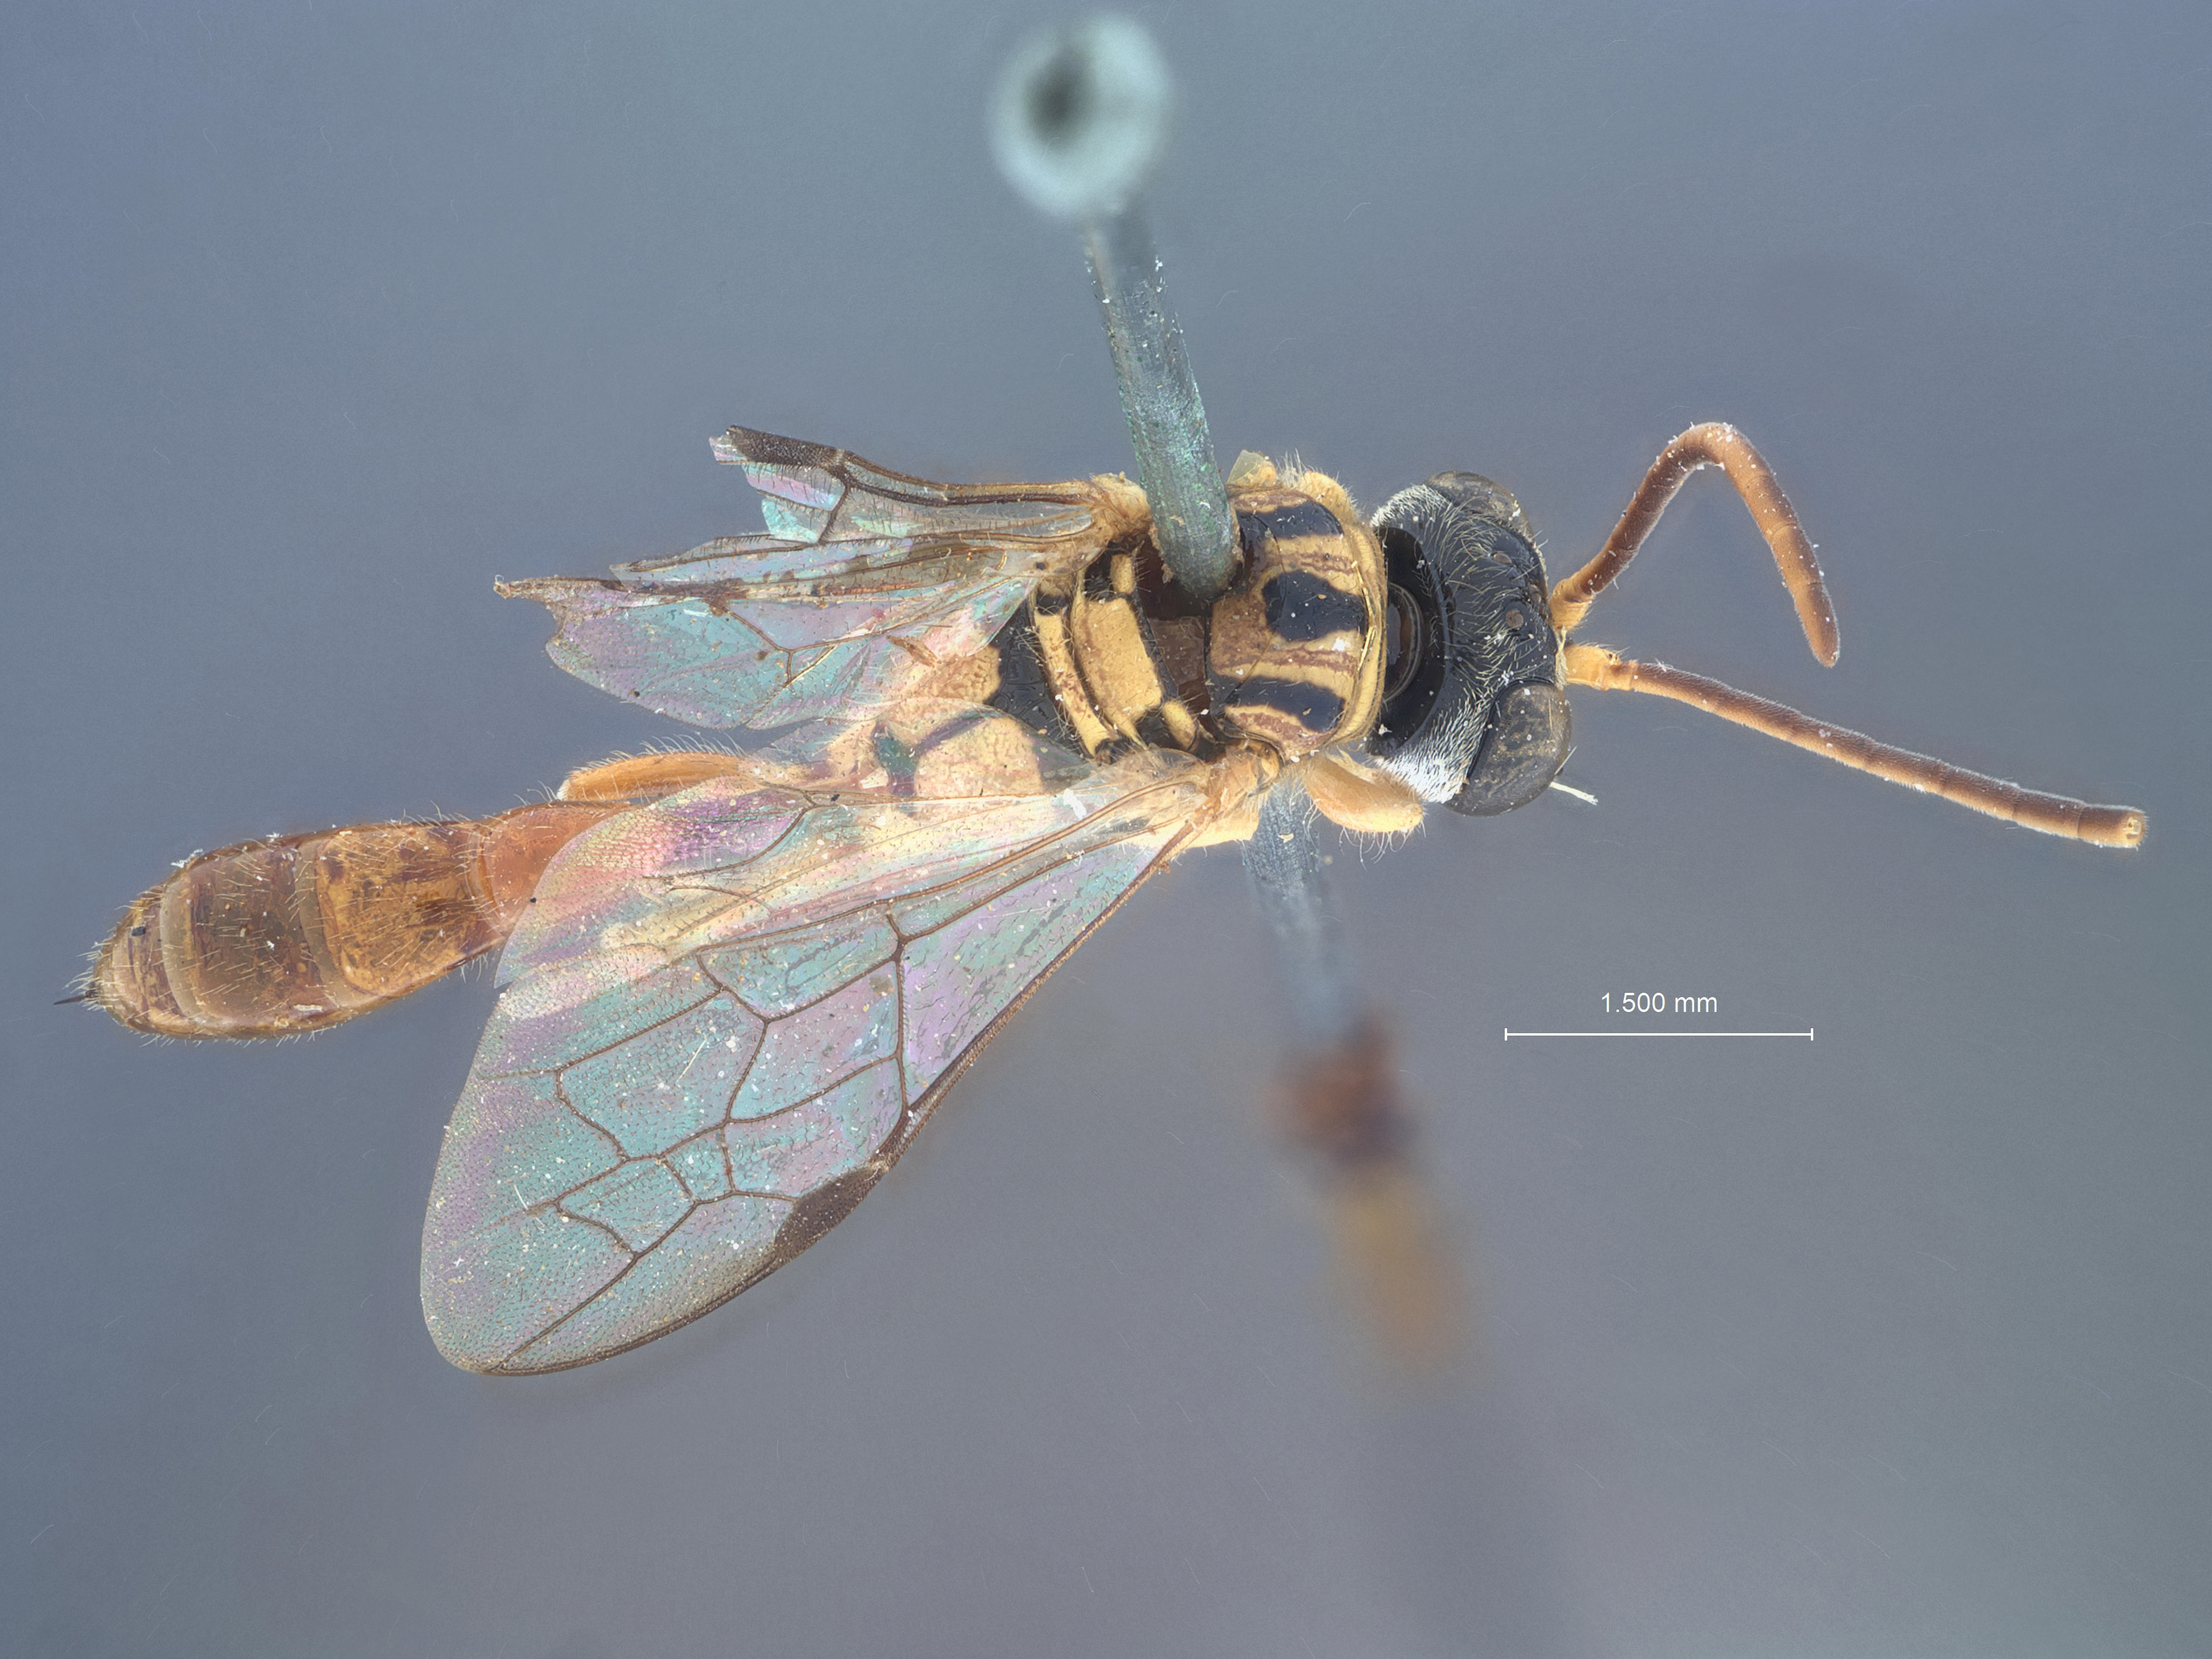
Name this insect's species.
Diodontus filicornis
